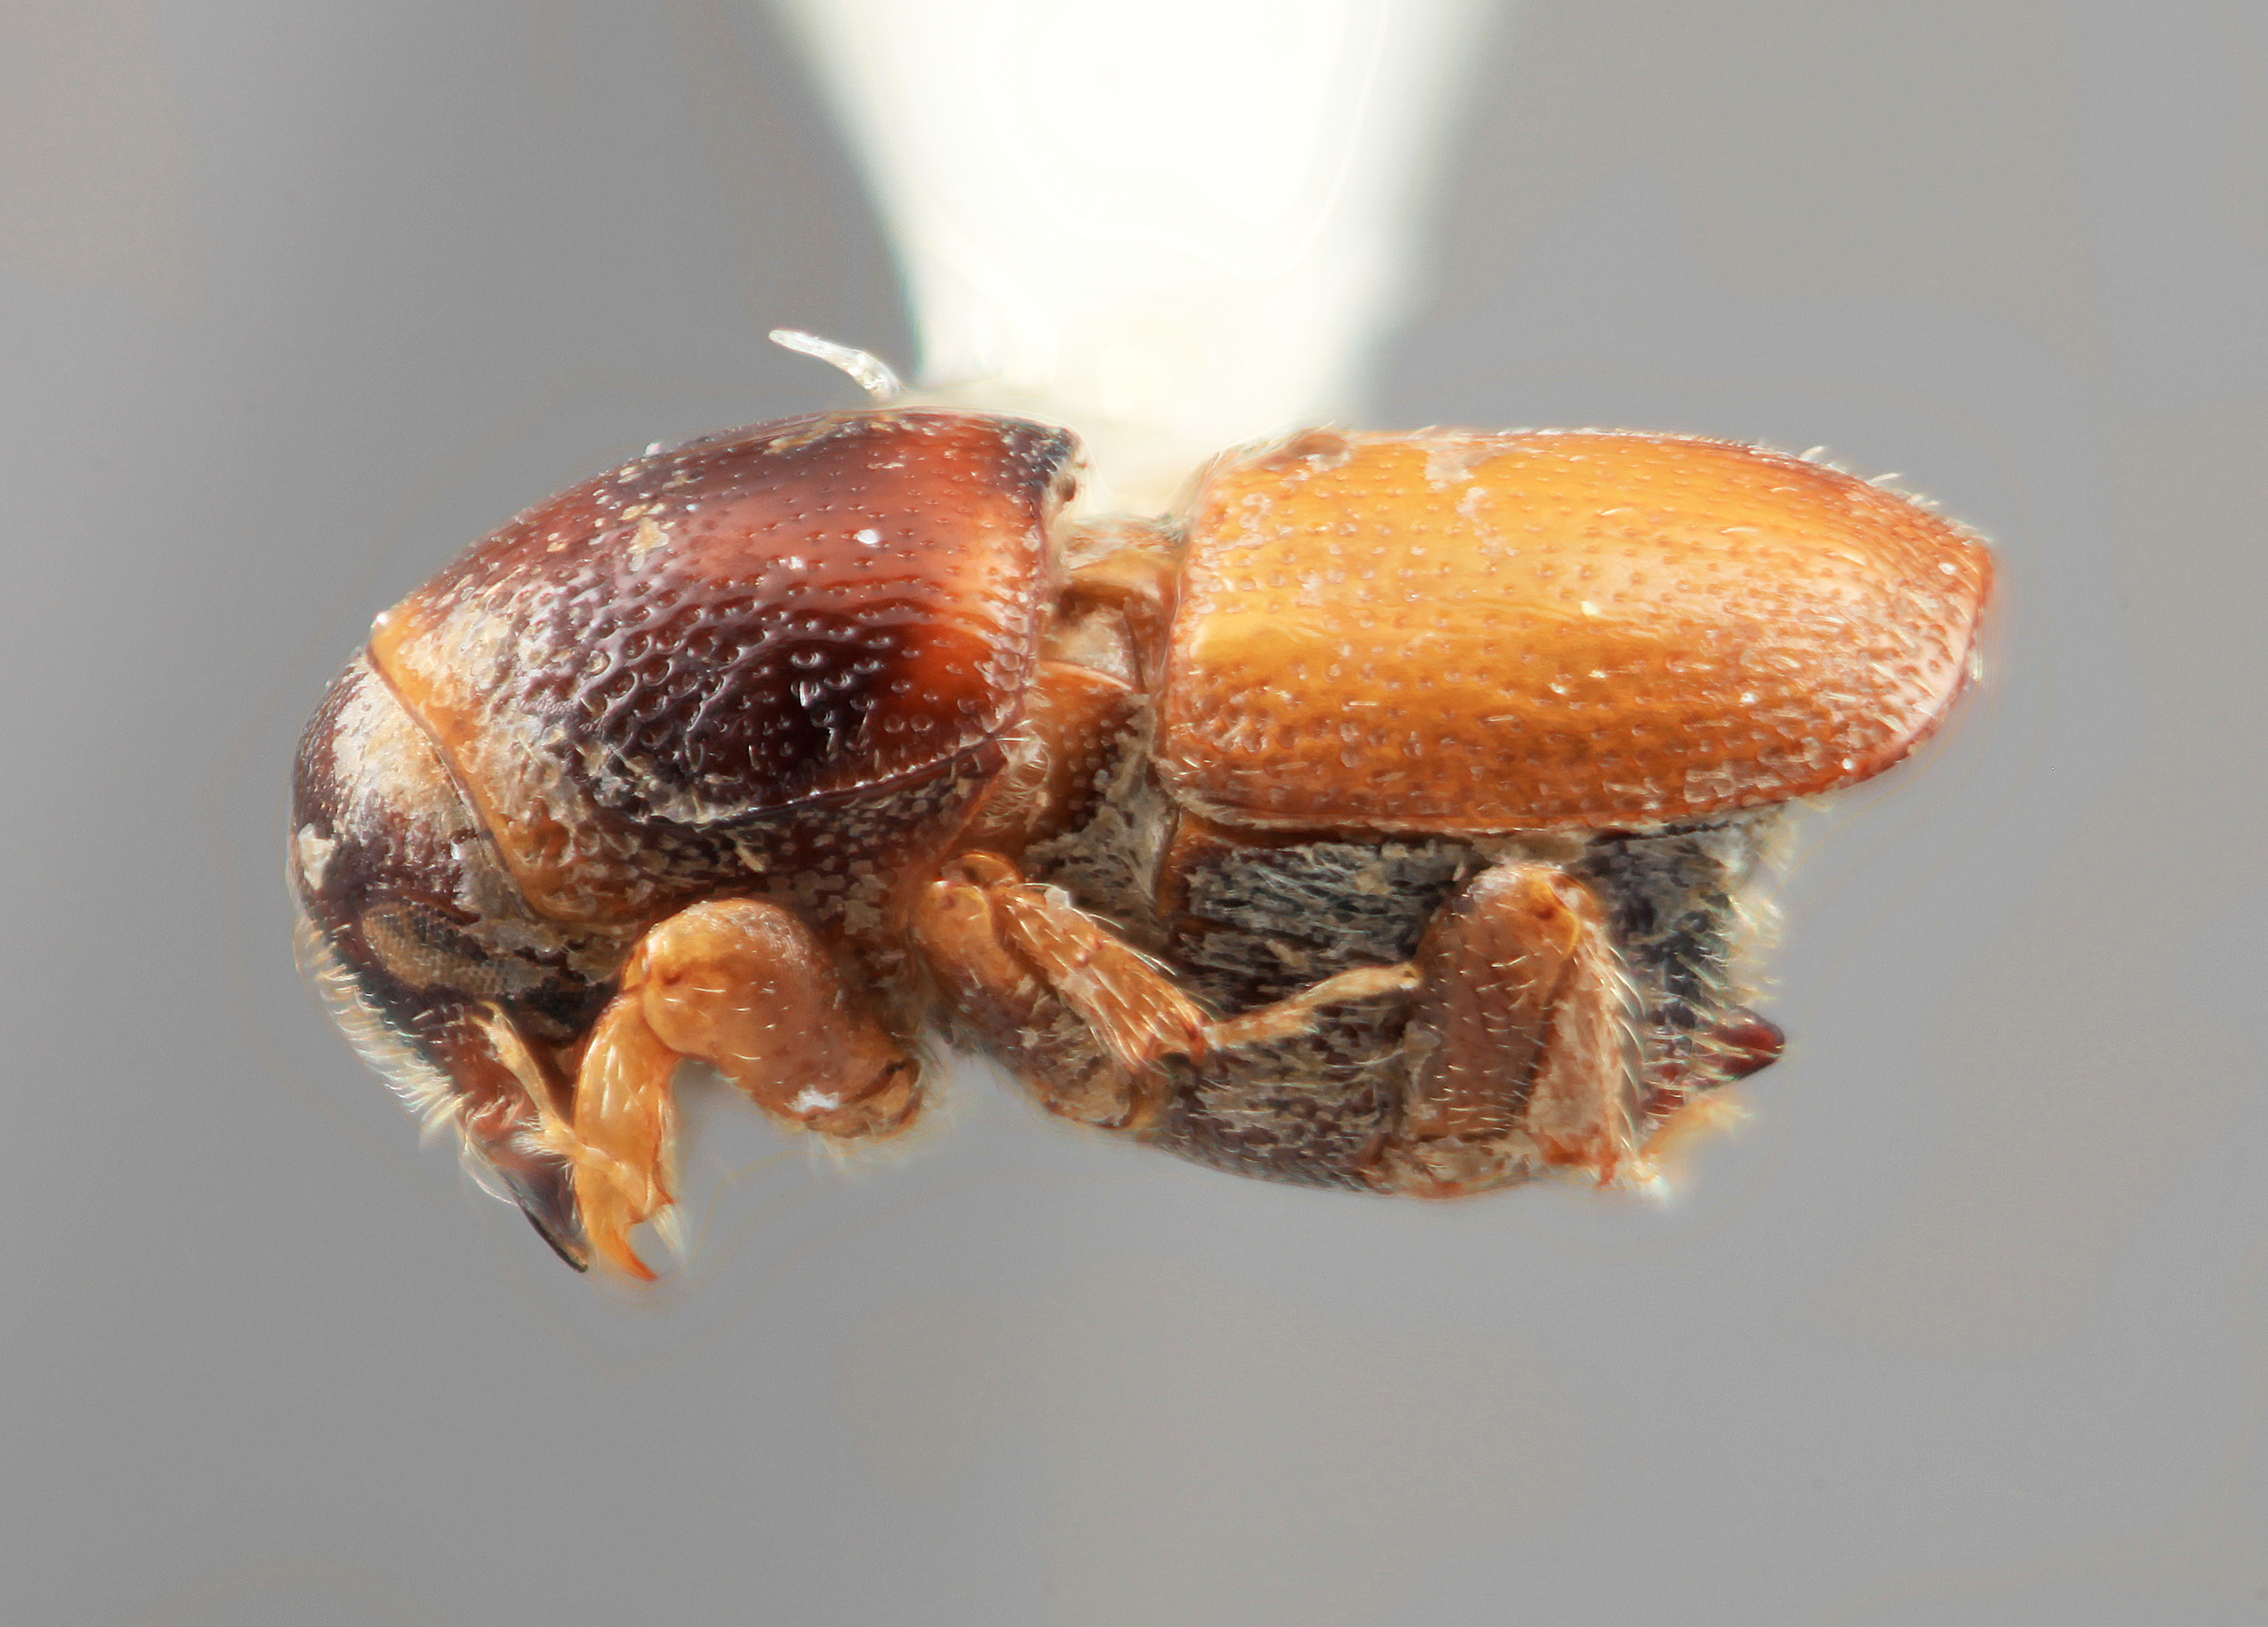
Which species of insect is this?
Scolytus torulus (also Scolytodes torulus)
